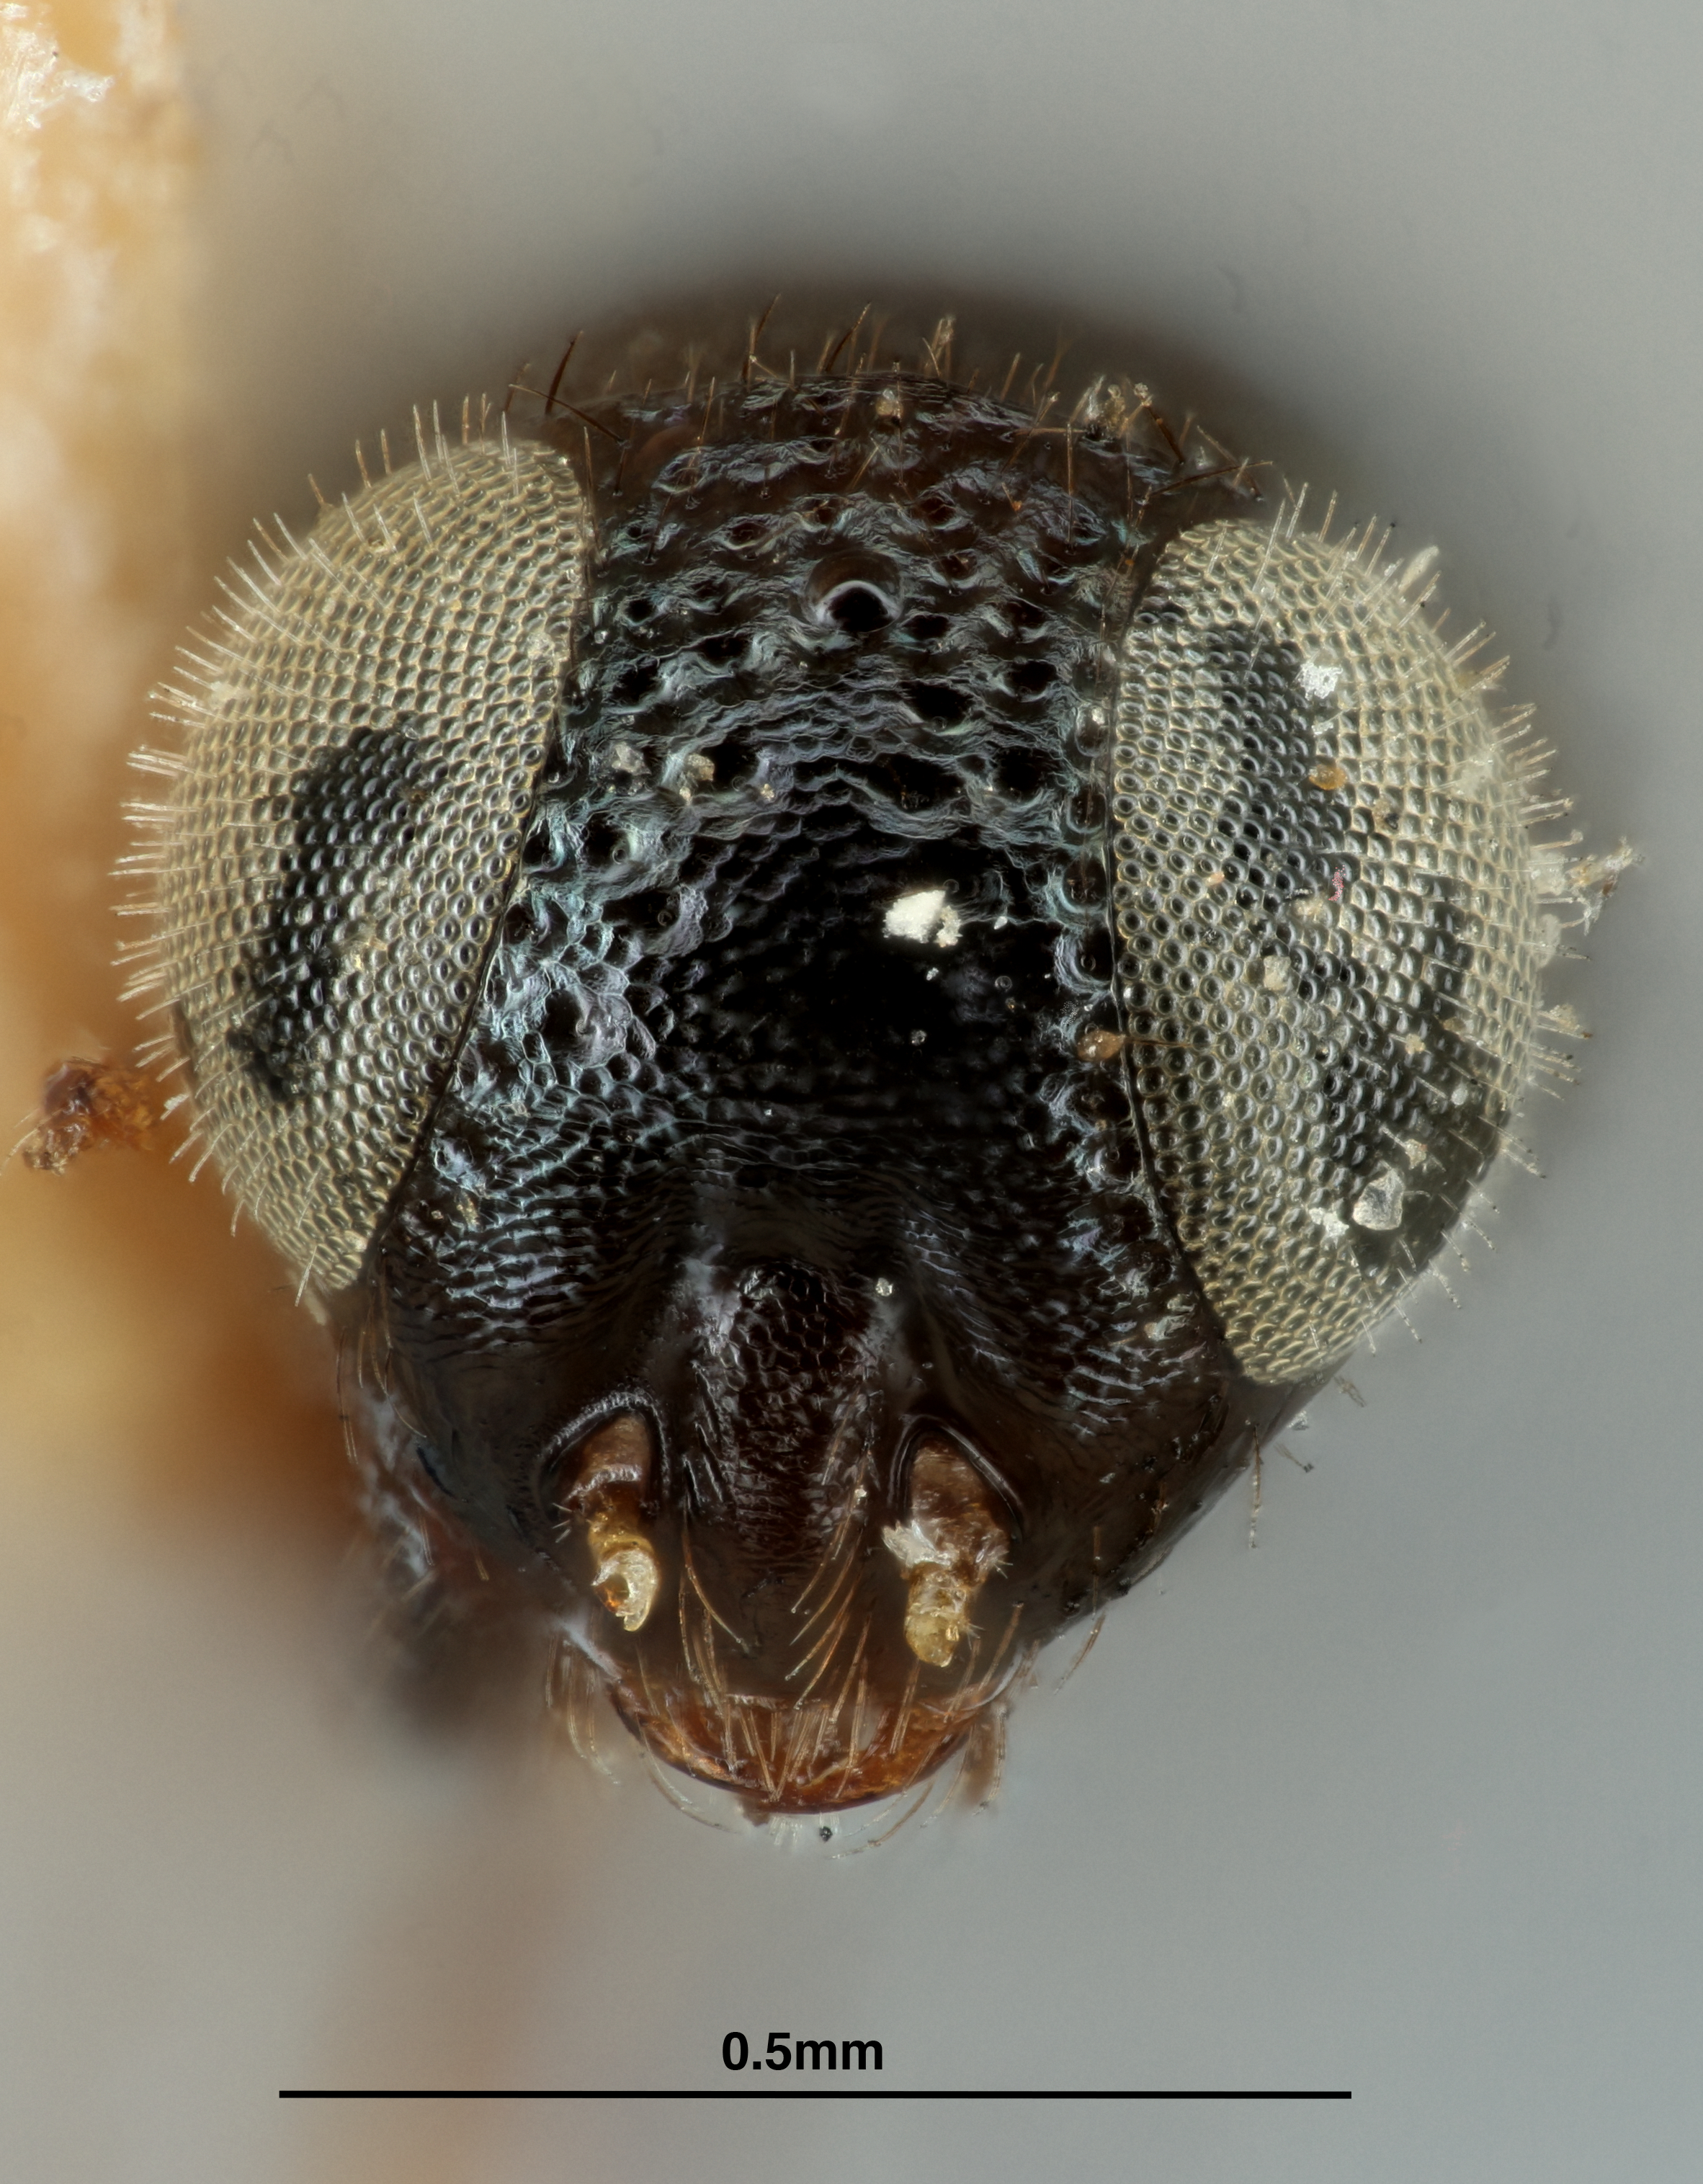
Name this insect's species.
Rhytidothorax marlatti
